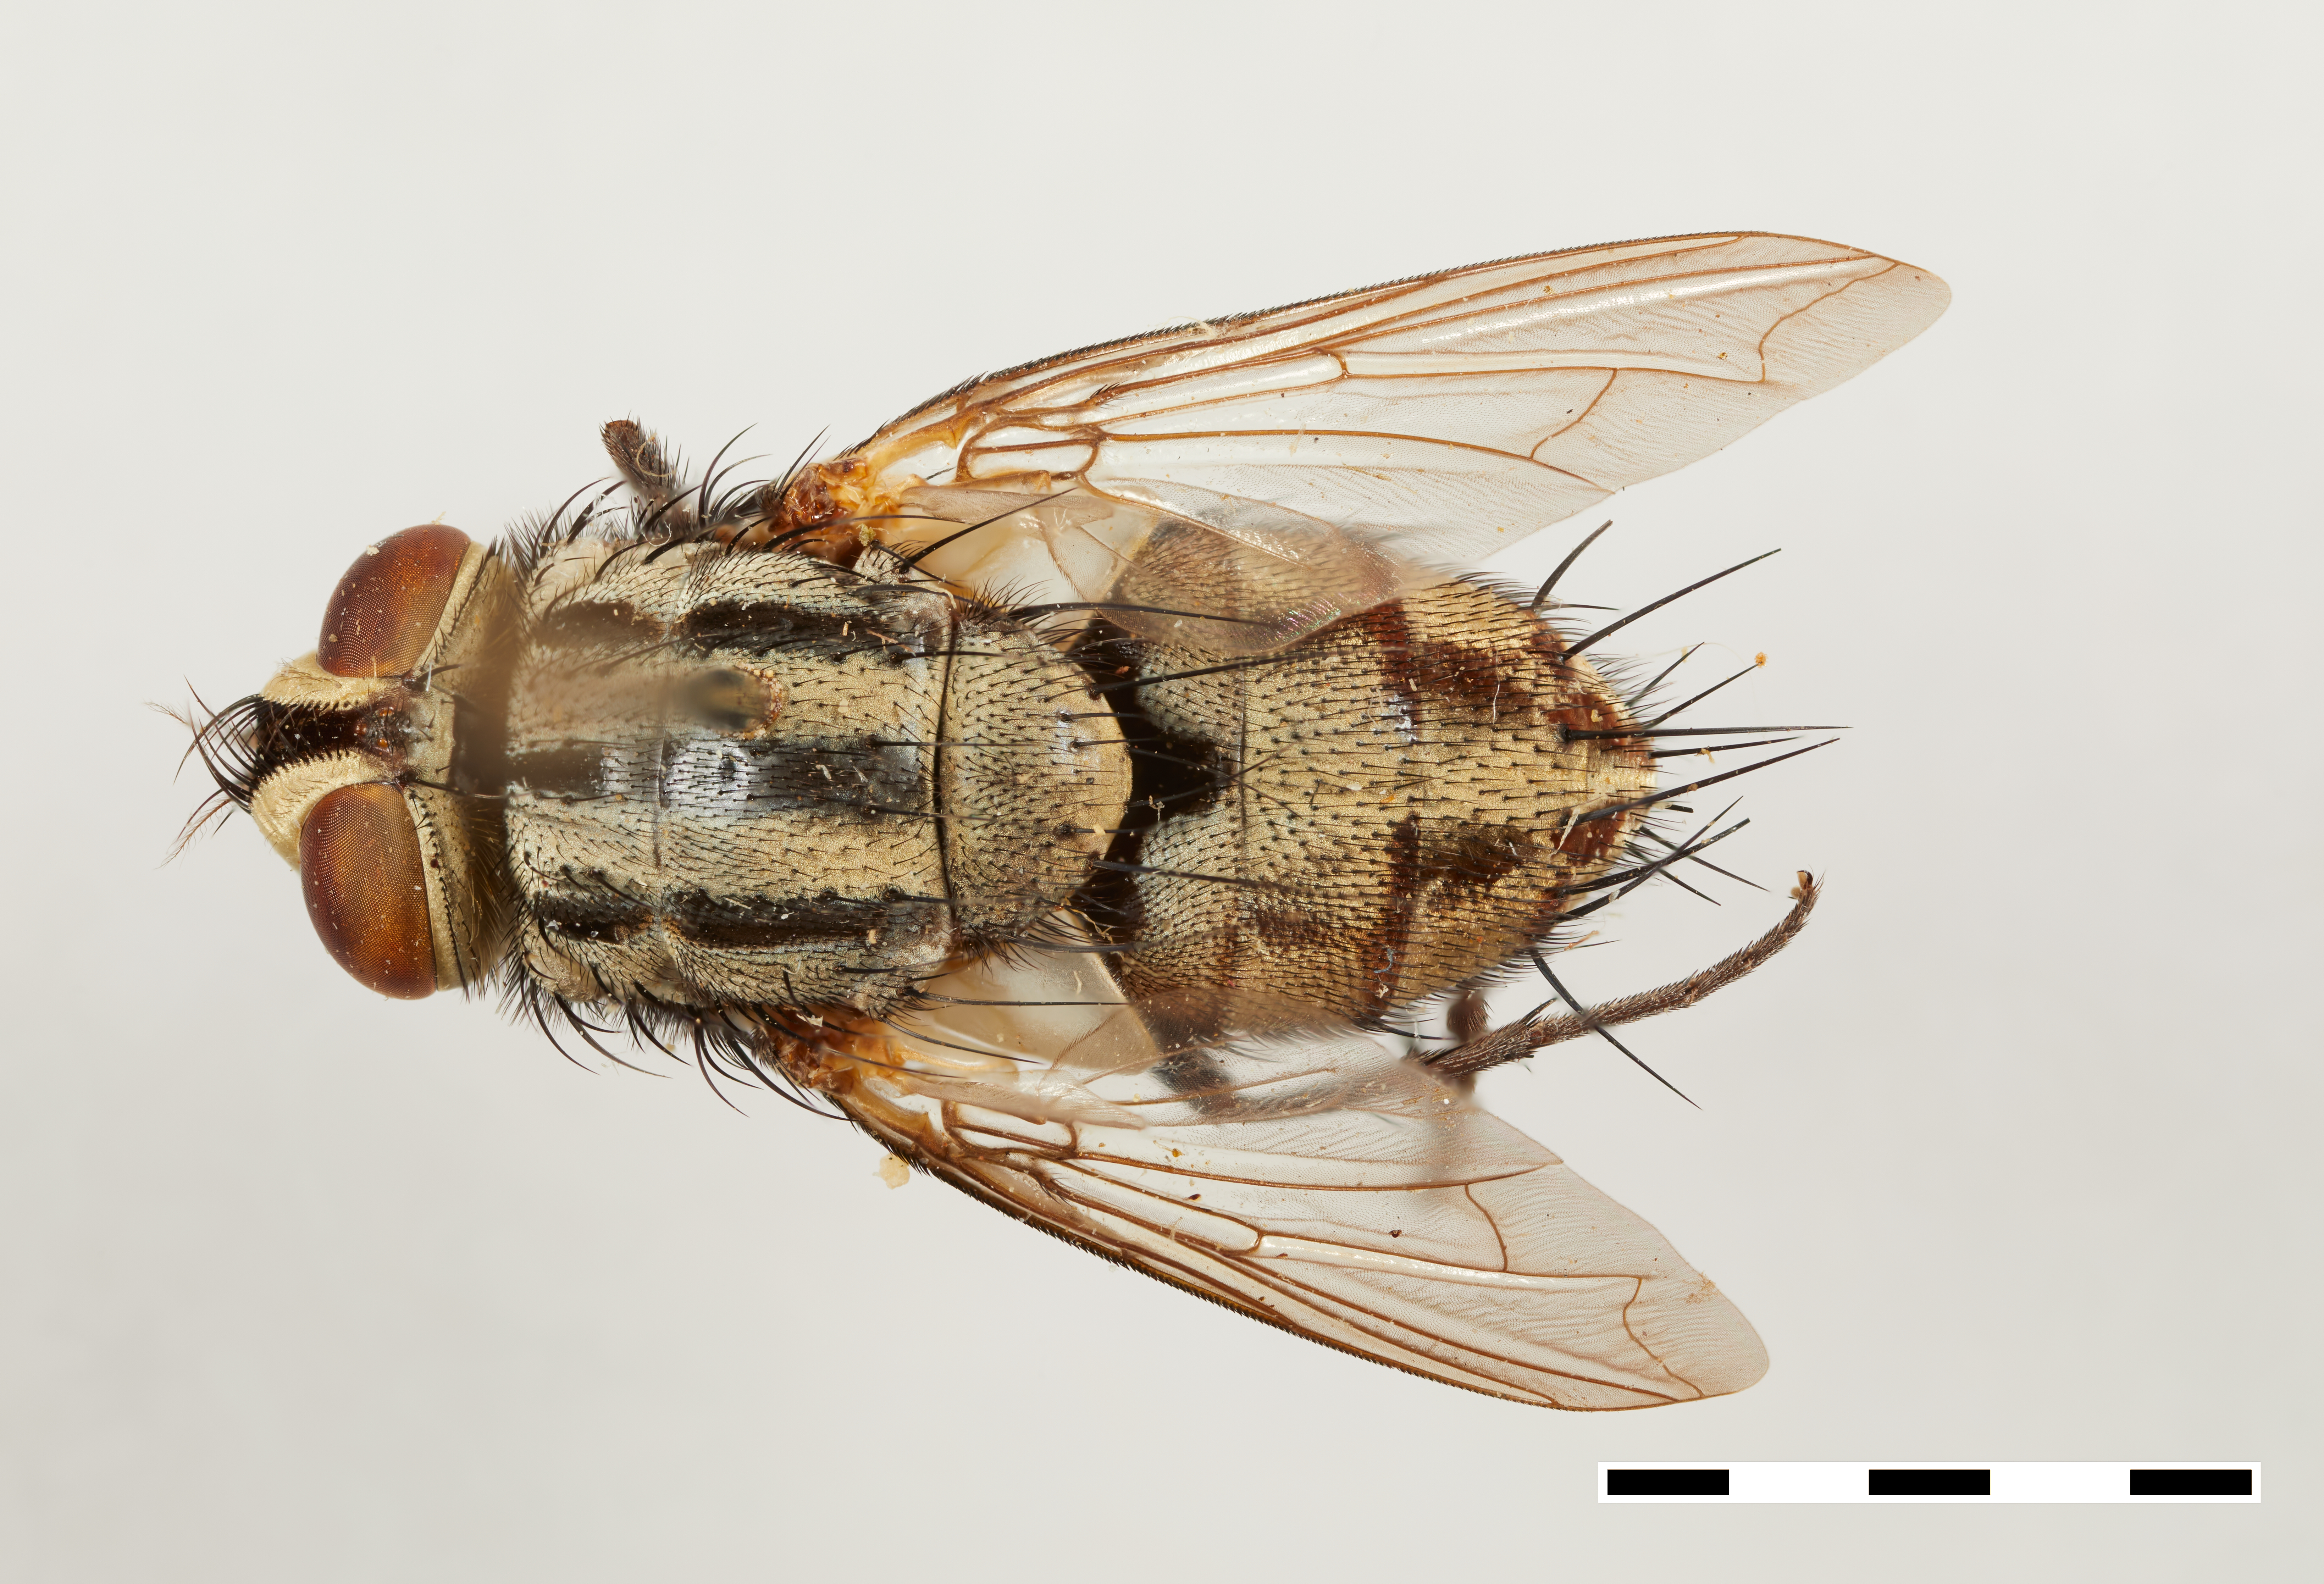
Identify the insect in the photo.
Paratheresia bassleri
